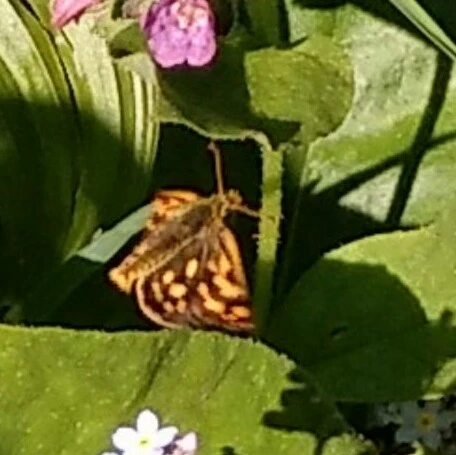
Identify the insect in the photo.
Carterocephalus palaemon
